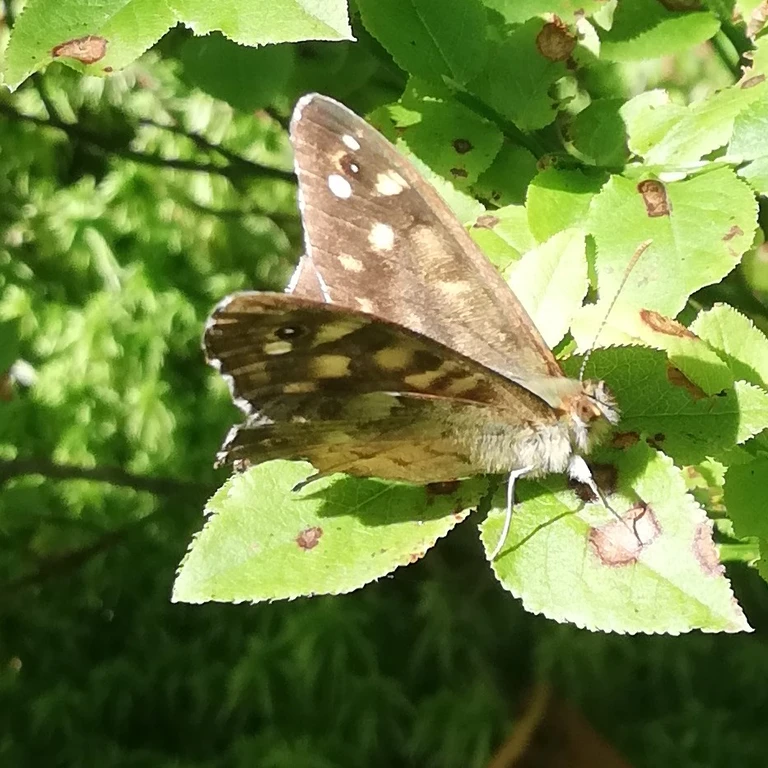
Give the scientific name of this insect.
Pararge aegeria
